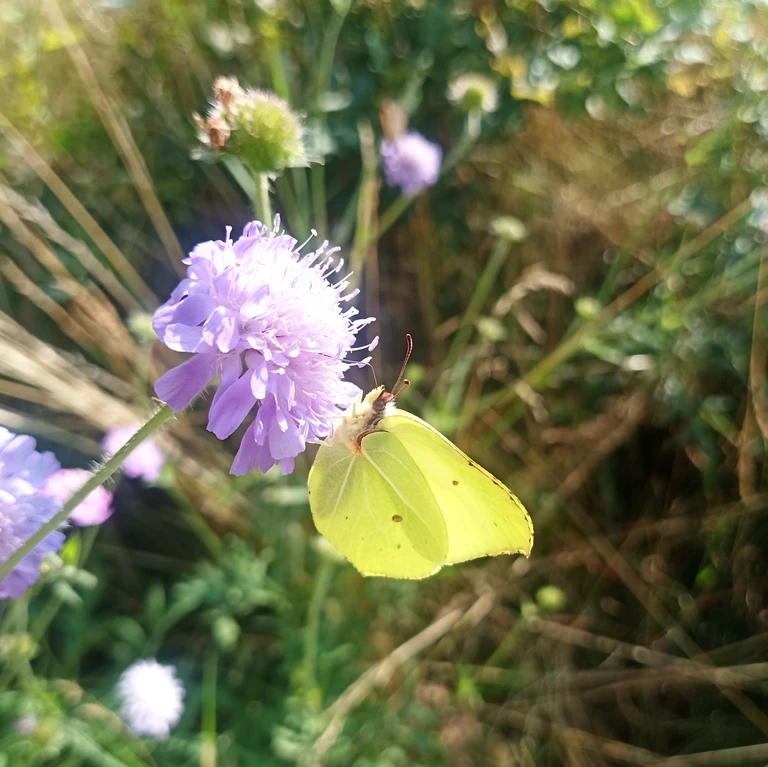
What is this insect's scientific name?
Gonepteryx rhamni
